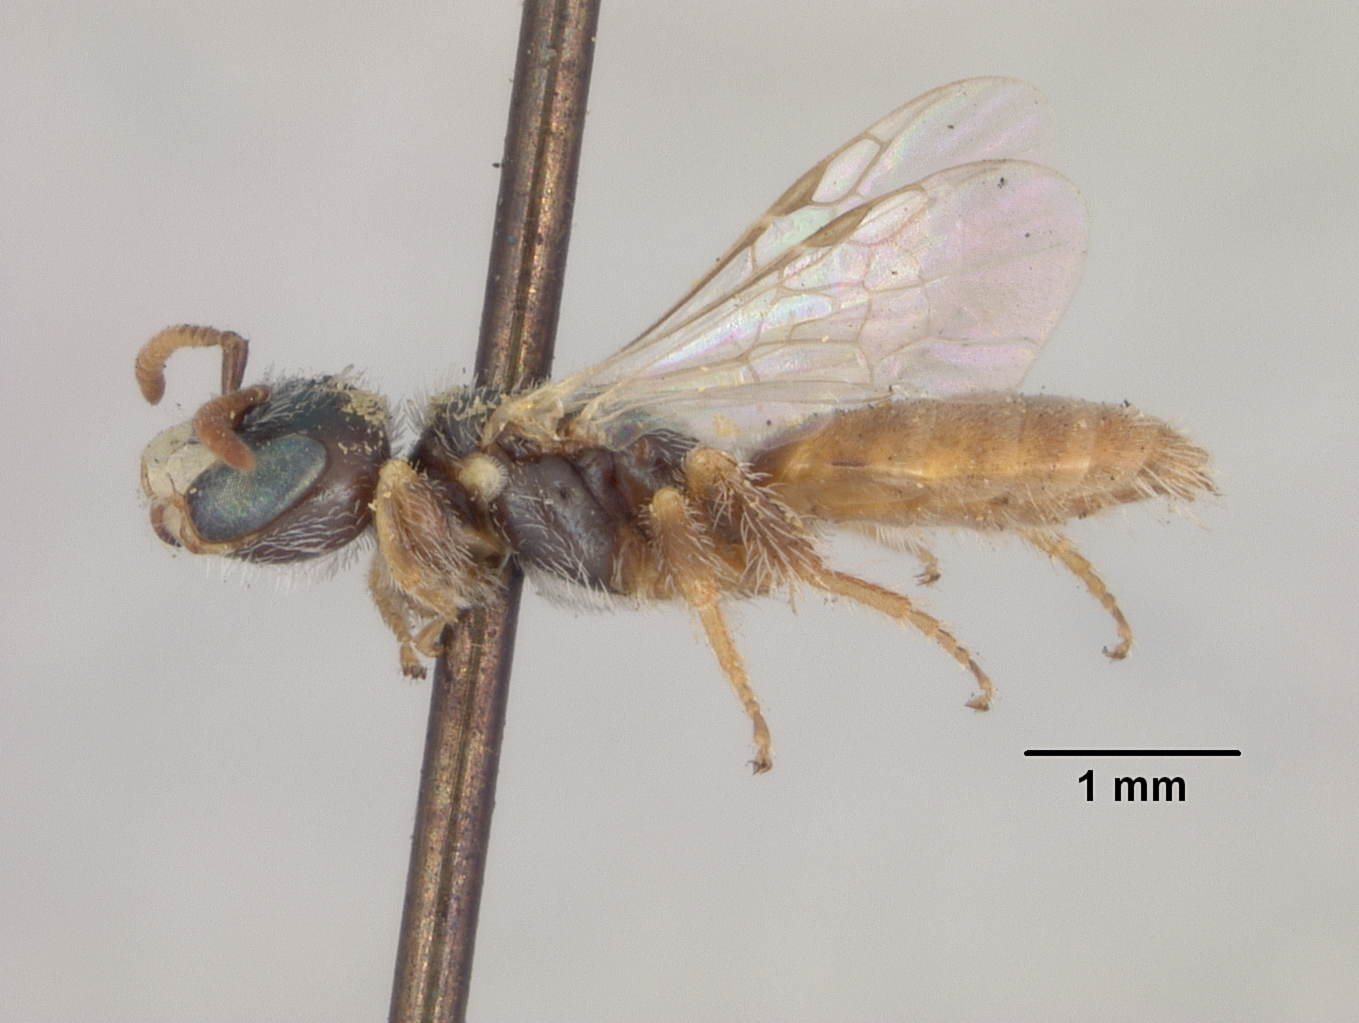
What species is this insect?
Perdita ainsliei
